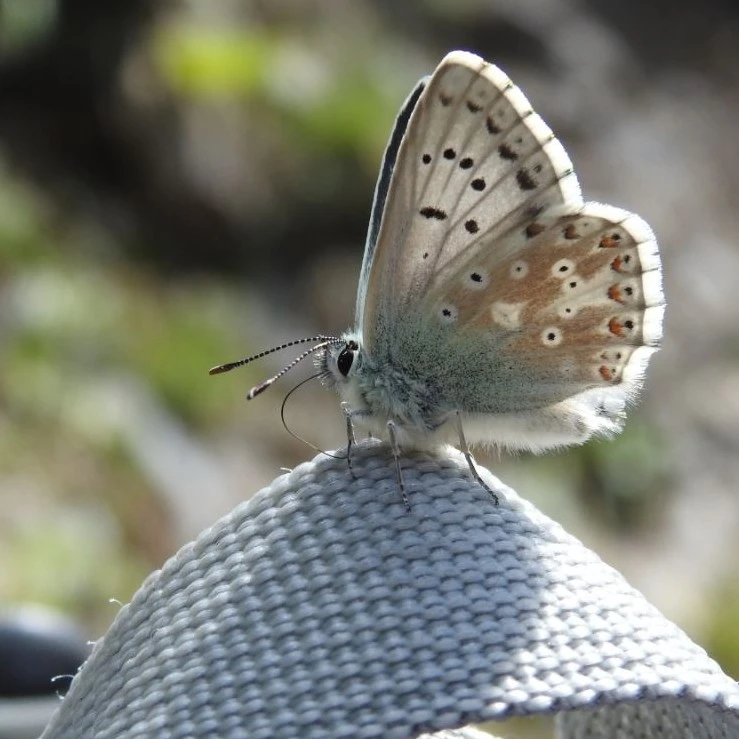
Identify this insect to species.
Lysandra coridon
